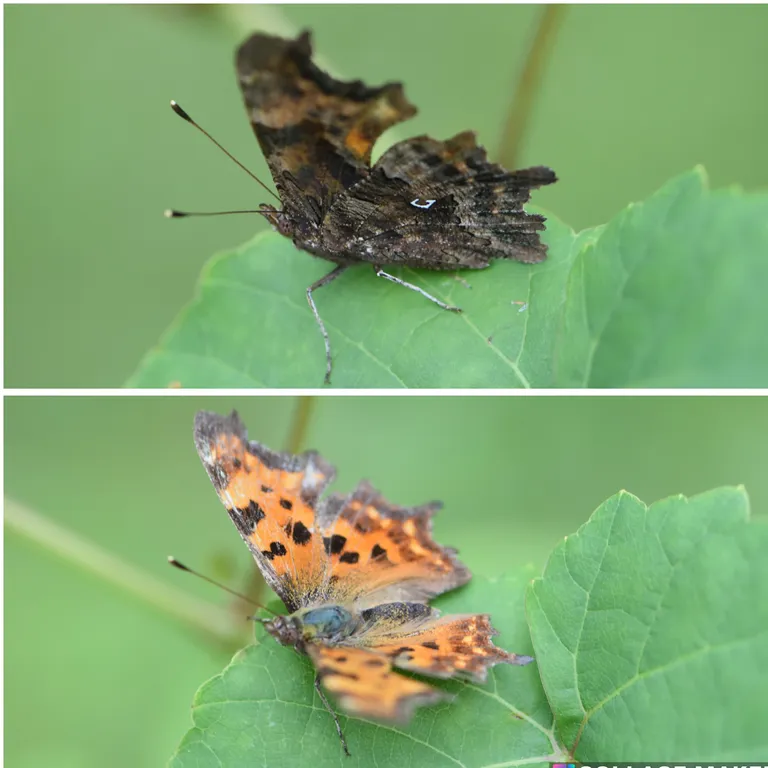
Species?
Polygonia c-album
